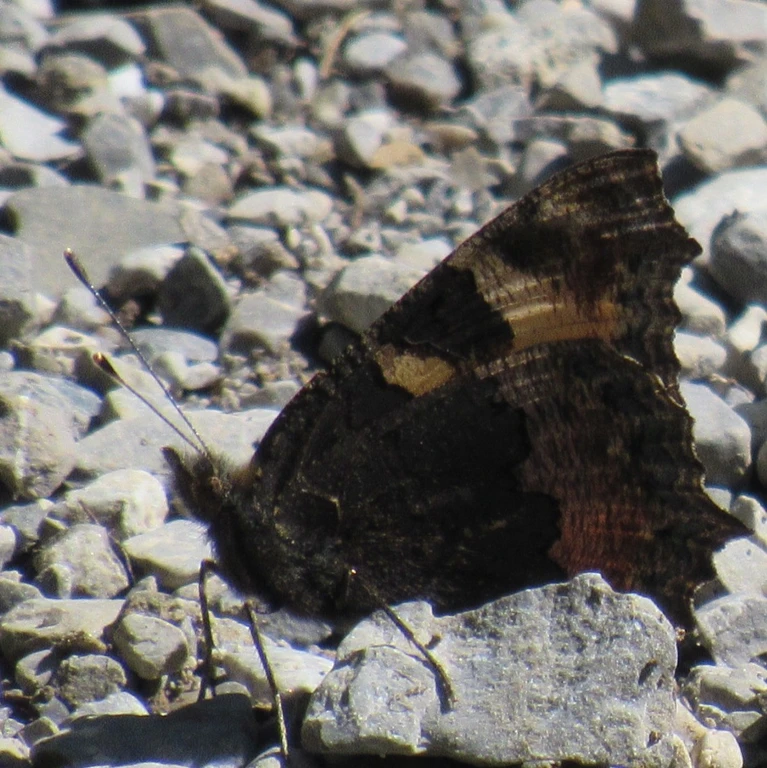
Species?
Aglais urticae
